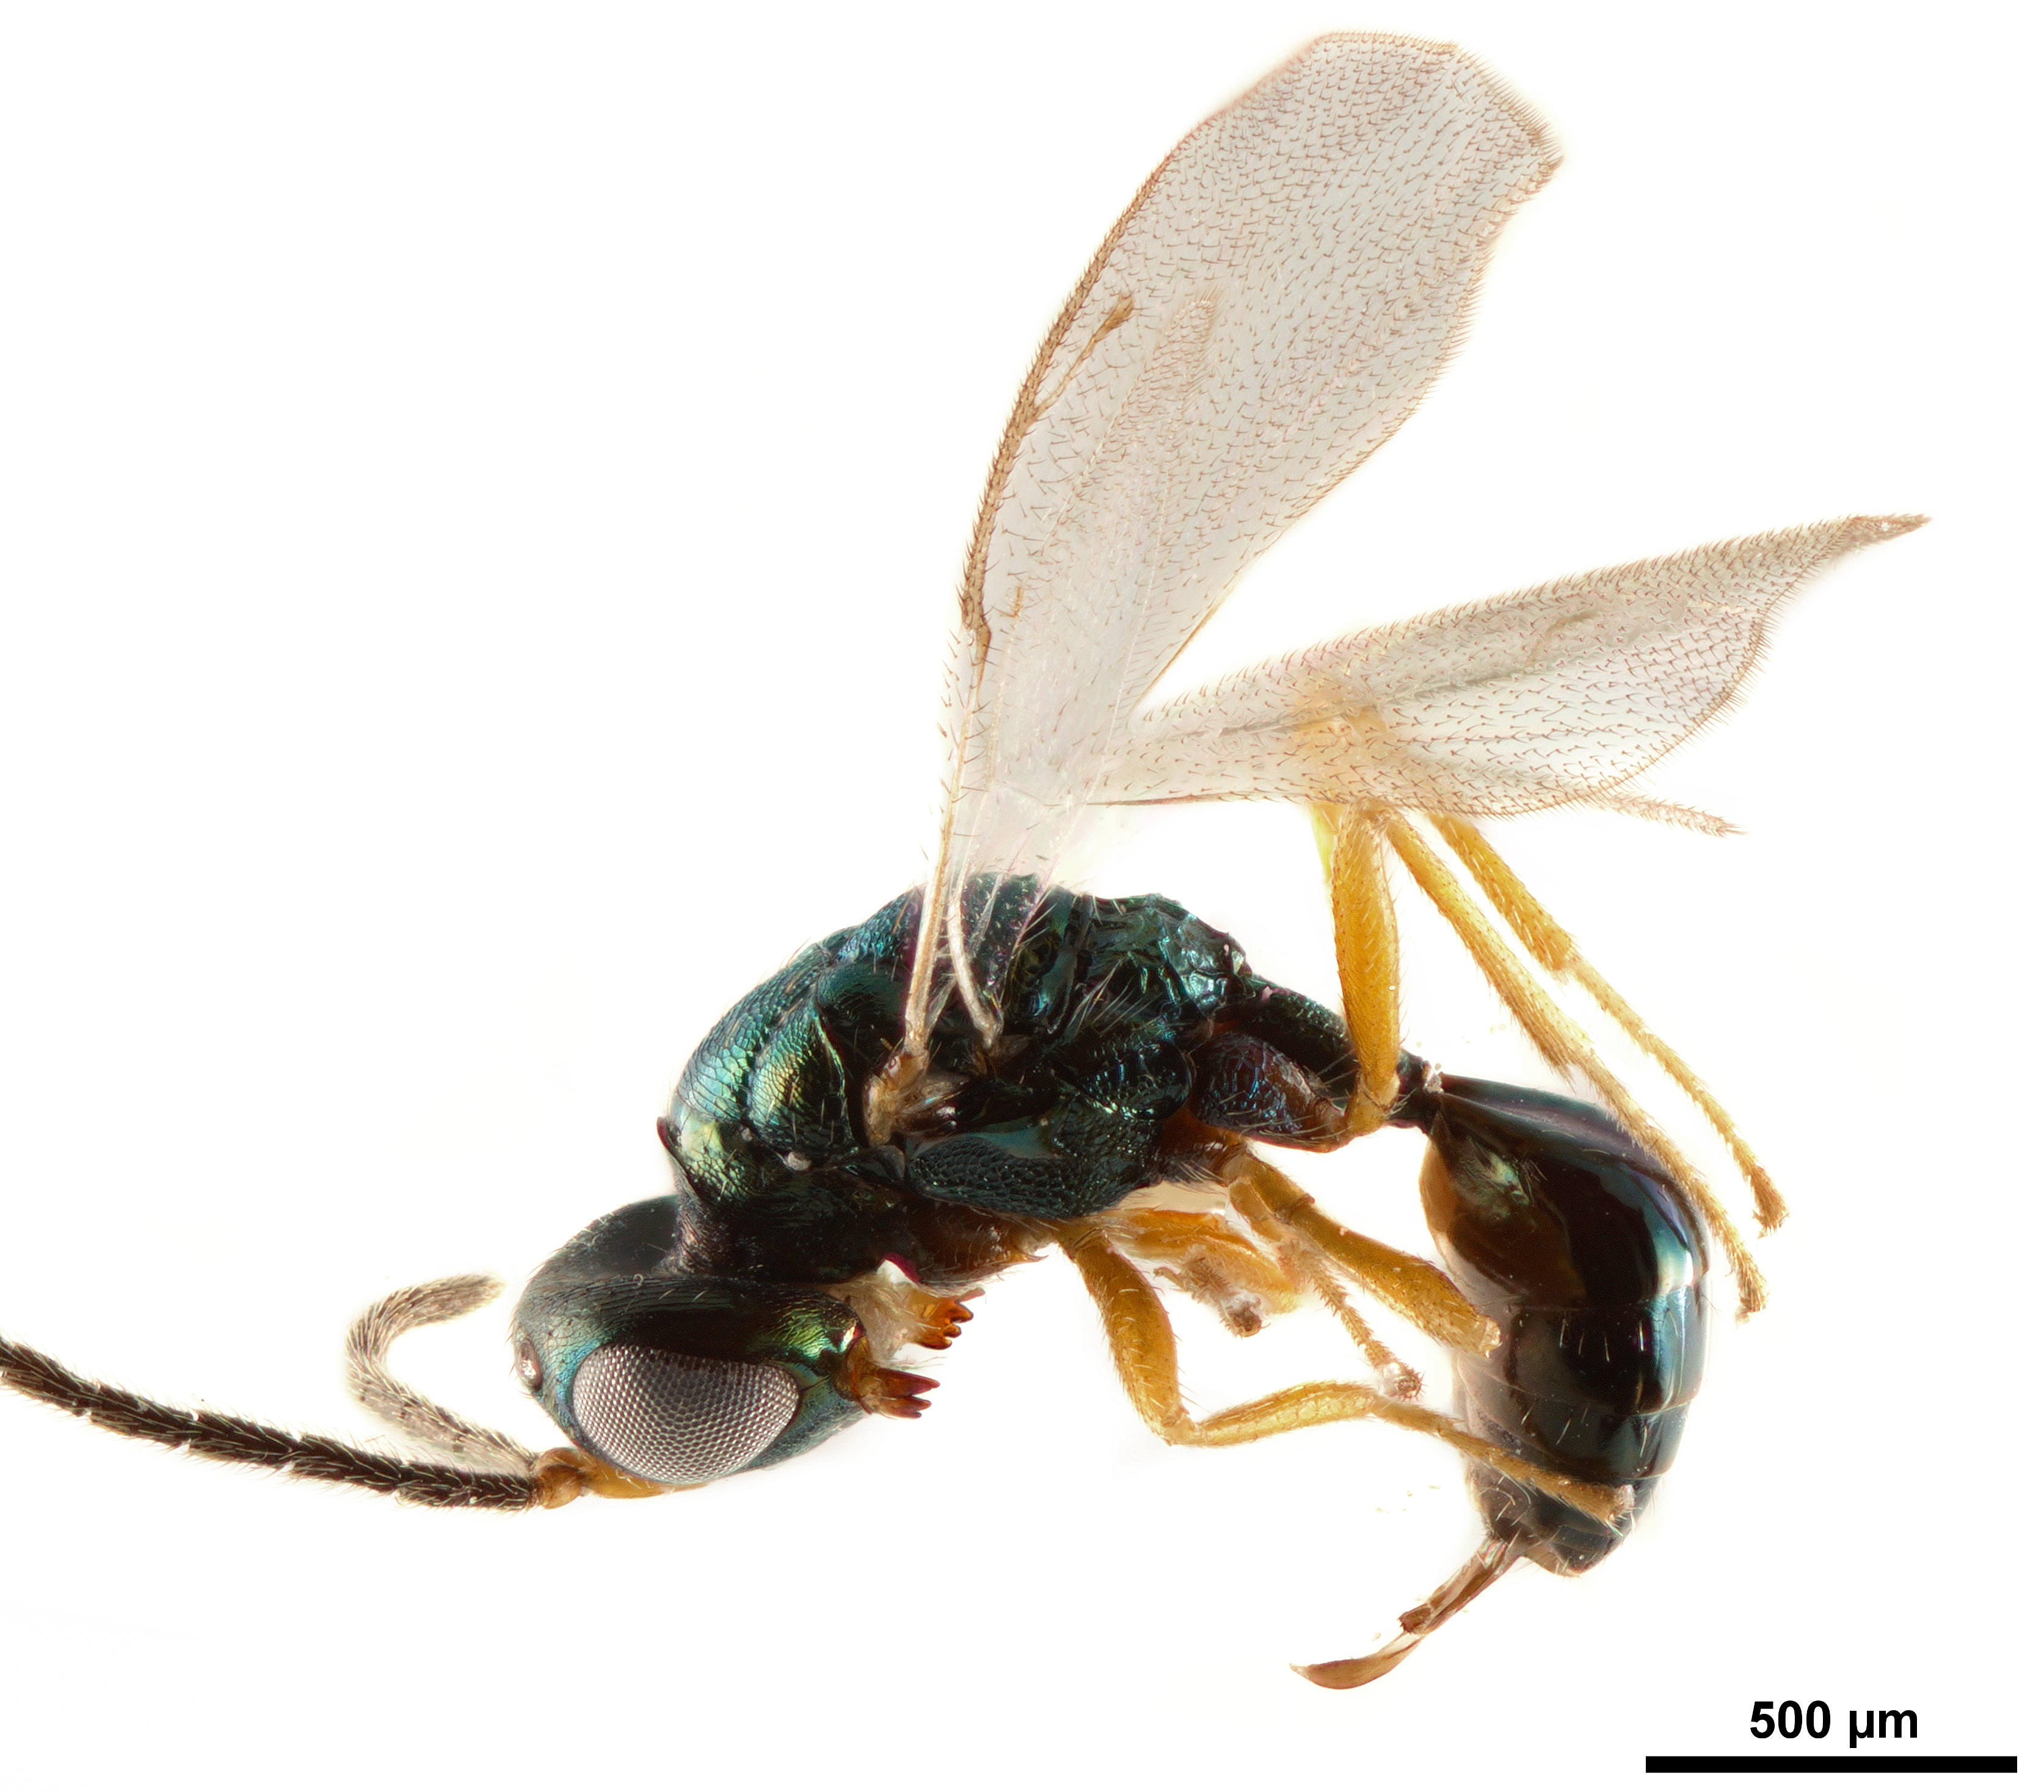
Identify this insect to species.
Merismus megapterus
